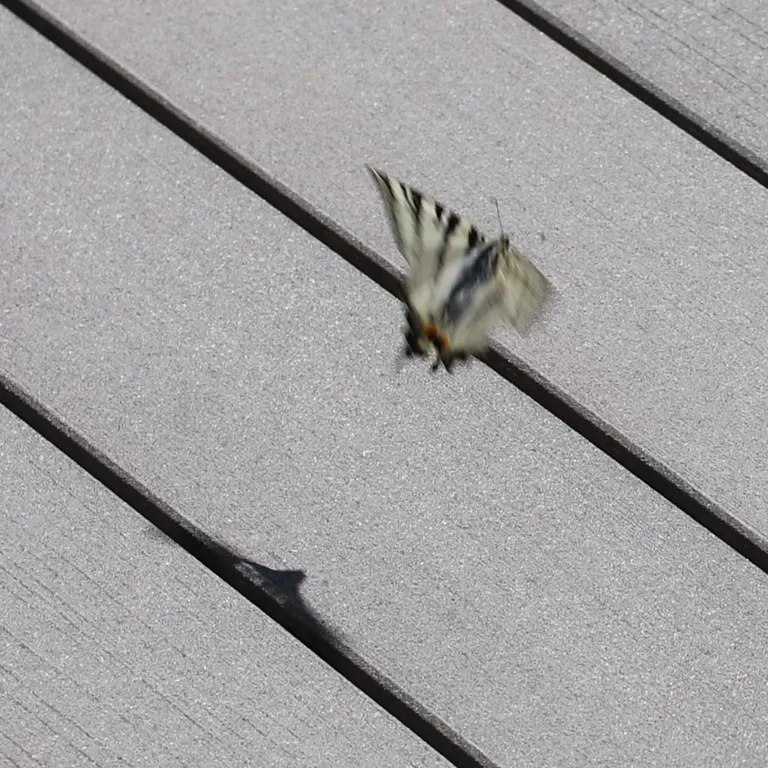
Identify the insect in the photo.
Iphiclides podalirius
